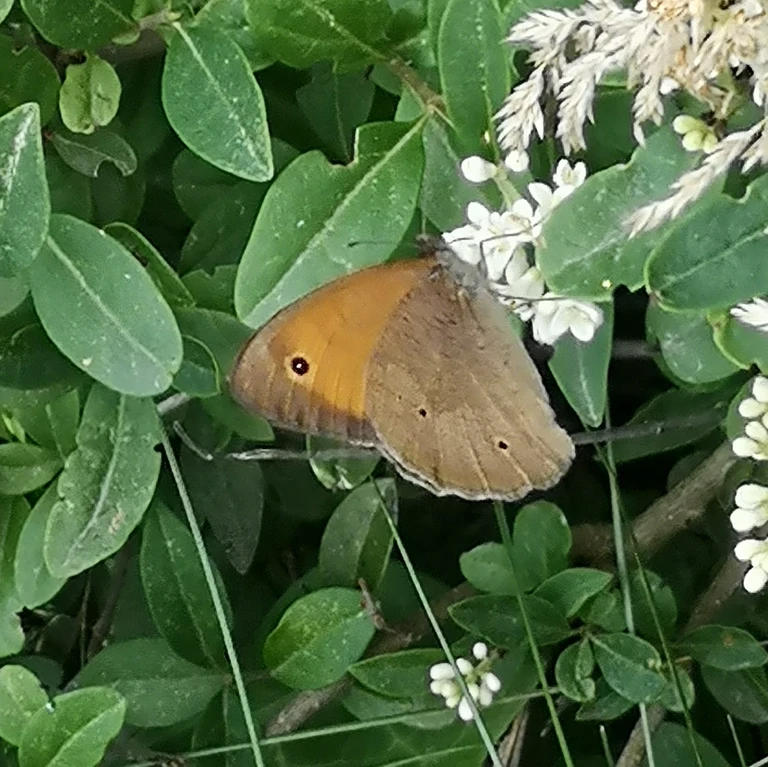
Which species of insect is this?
Maniola jurtina
